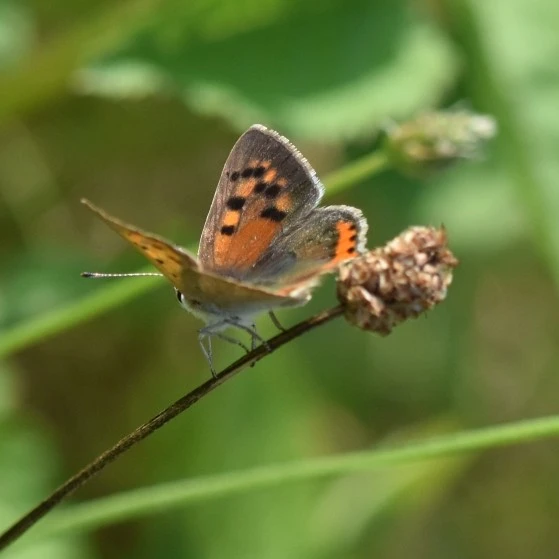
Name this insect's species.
Lycaena phlaeas
